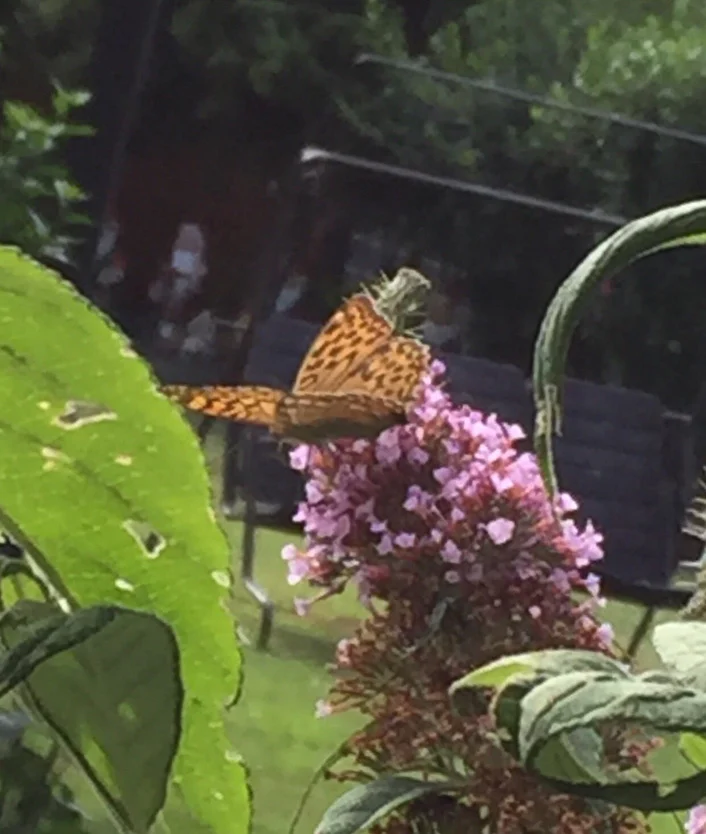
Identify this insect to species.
Argynnis paphia
